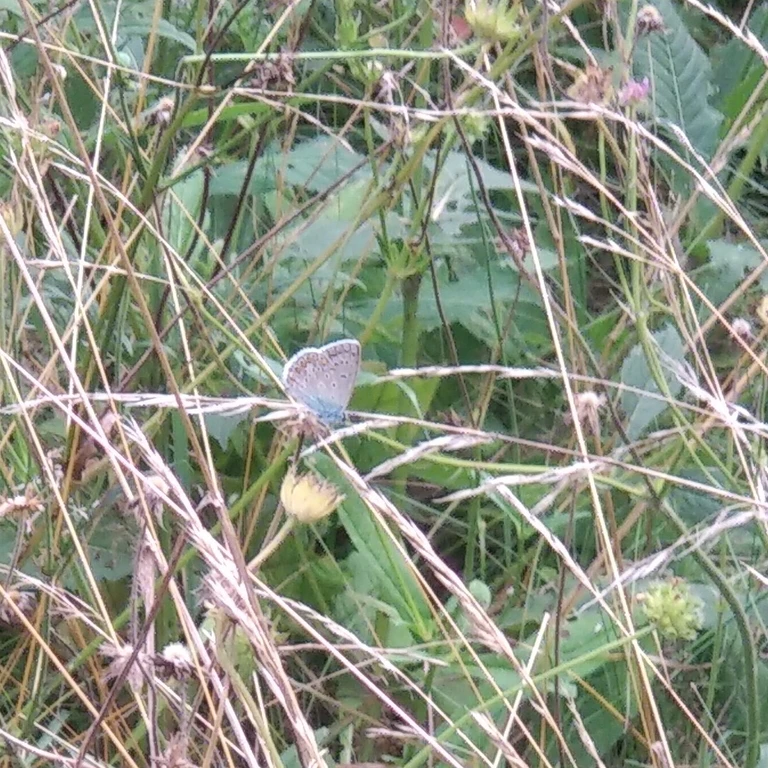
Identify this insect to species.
Polyommatus icarus
